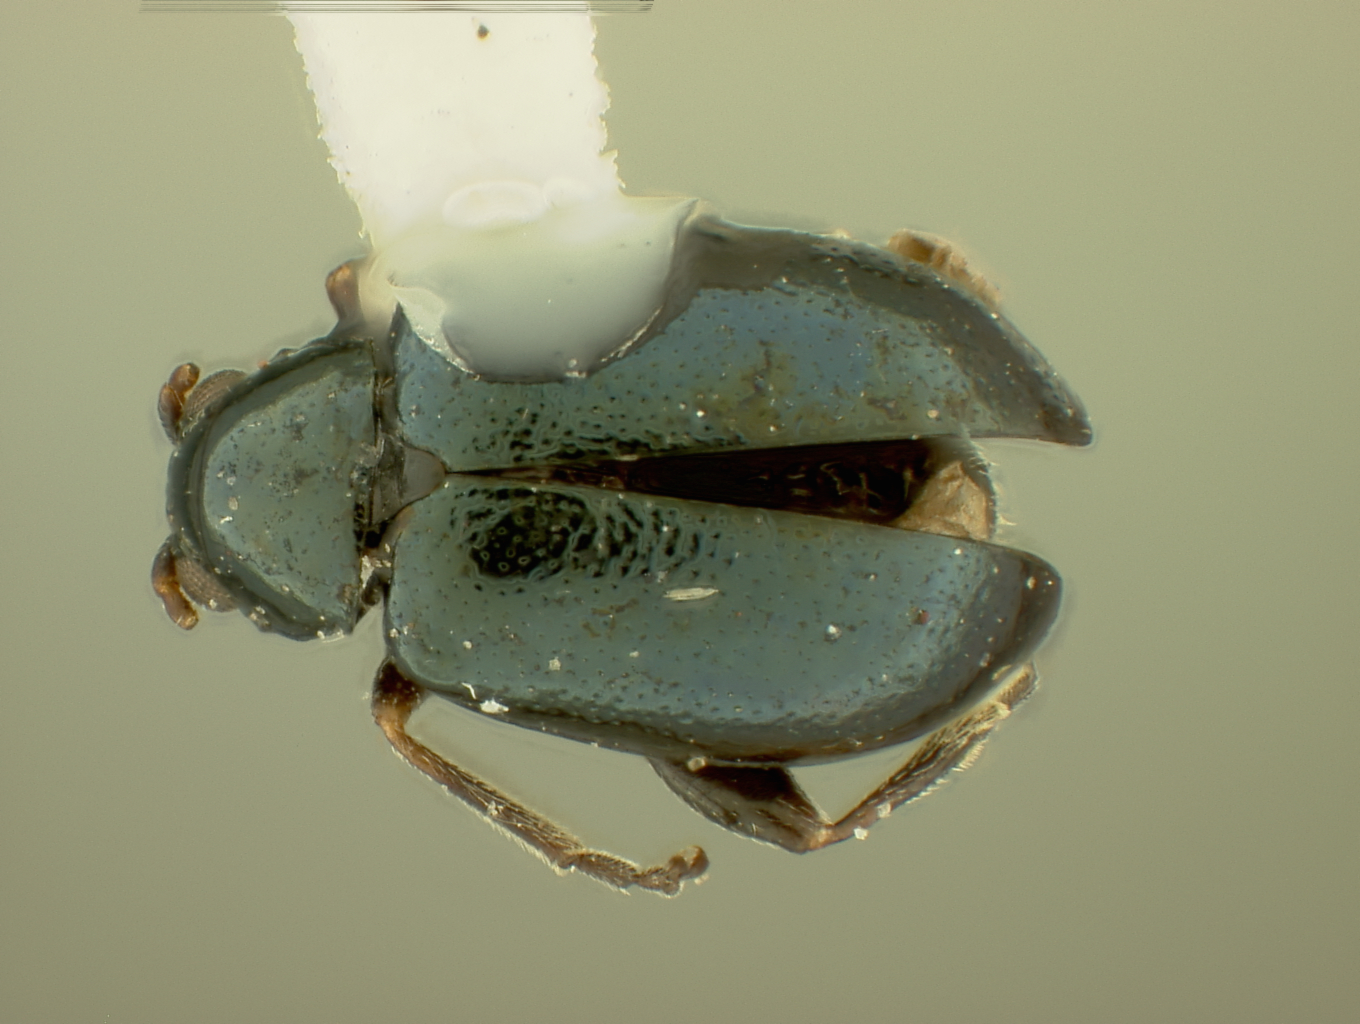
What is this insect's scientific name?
Aphthona simlaensis
